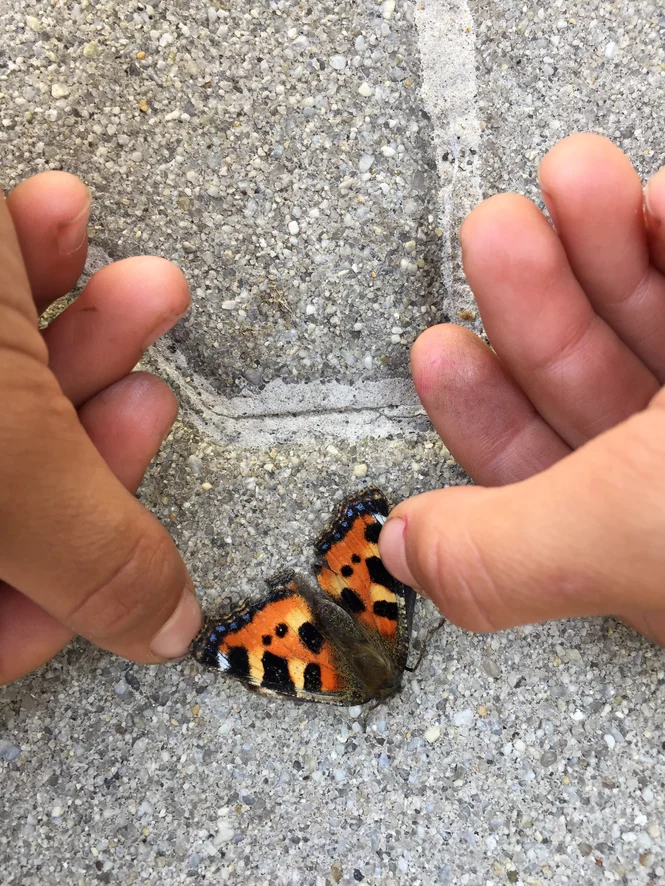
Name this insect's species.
Aglais urticae
